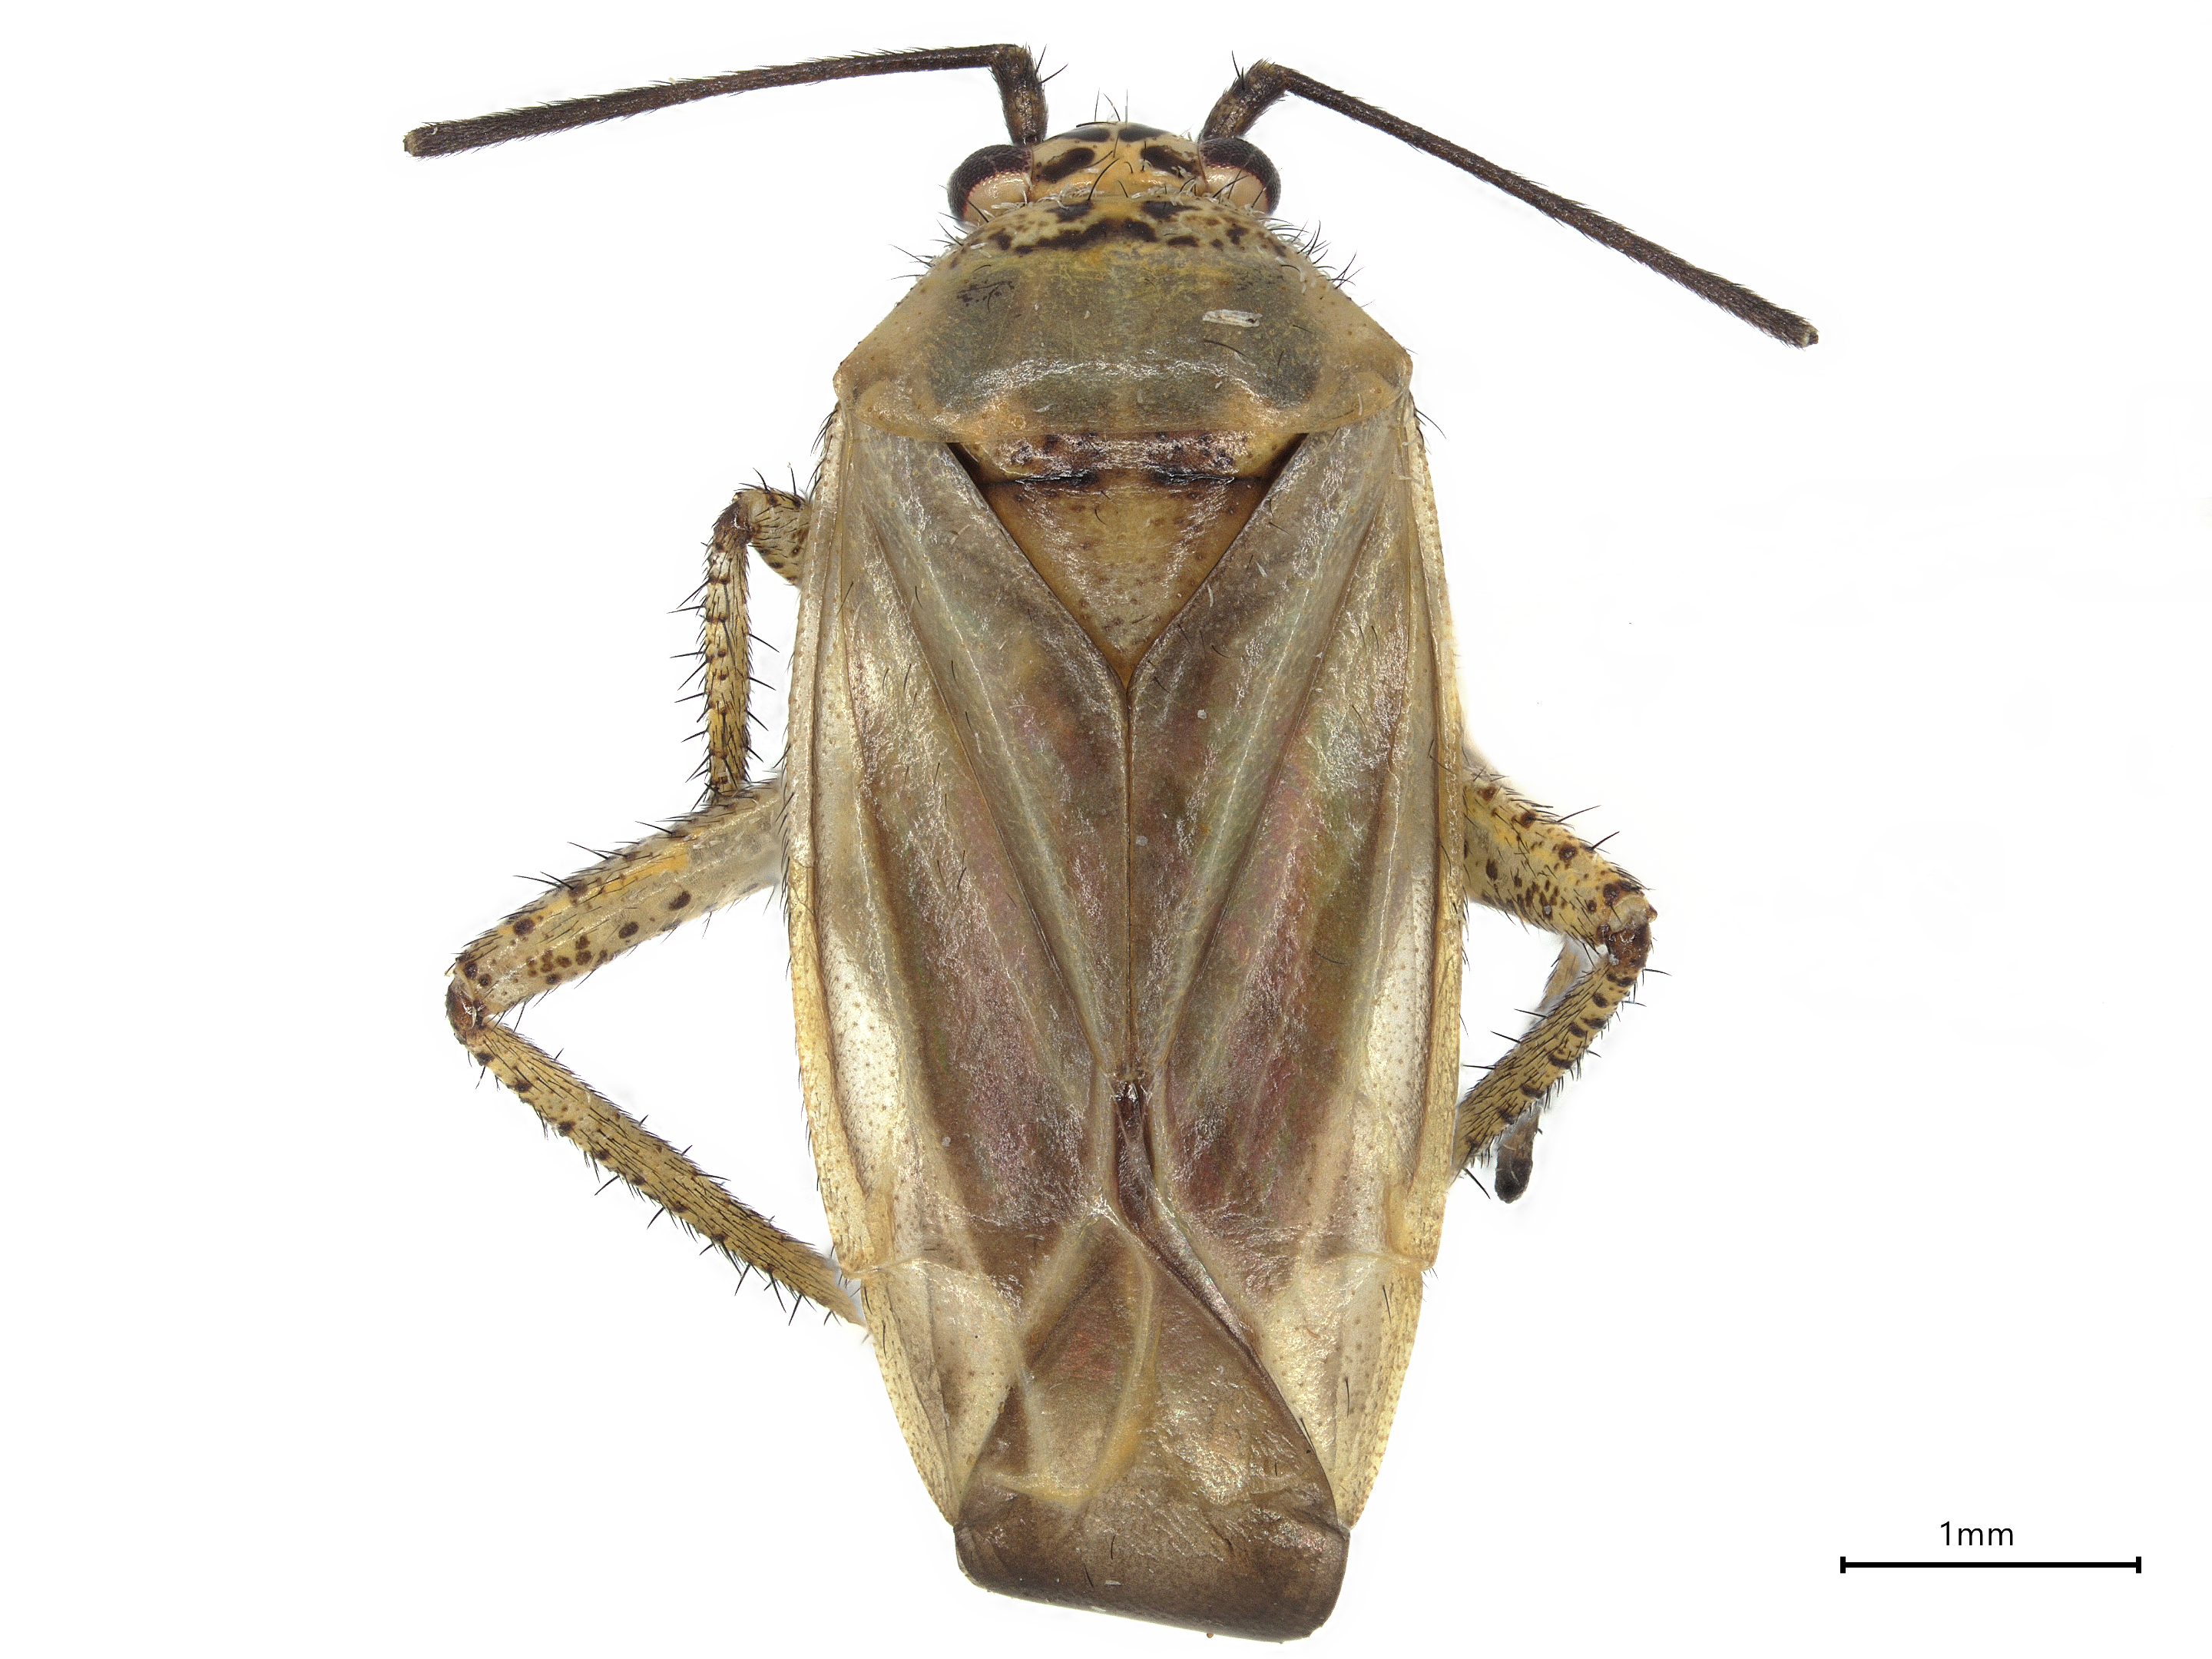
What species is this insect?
Pseudopsallus angularis
